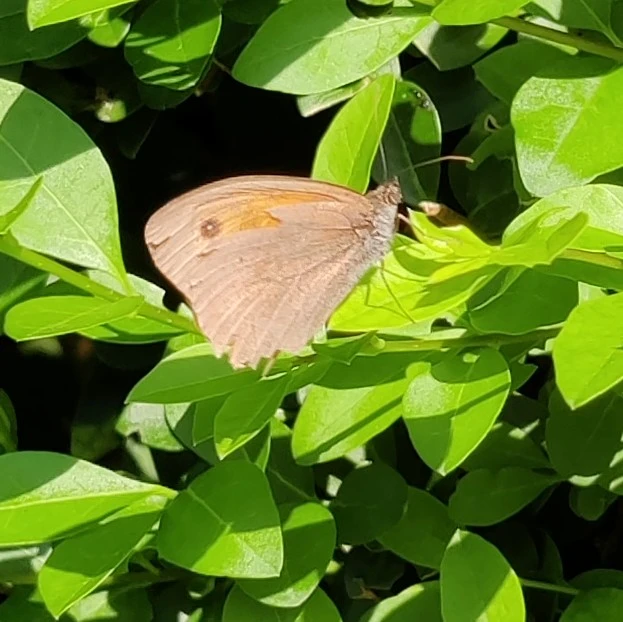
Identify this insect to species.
Maniola jurtina
